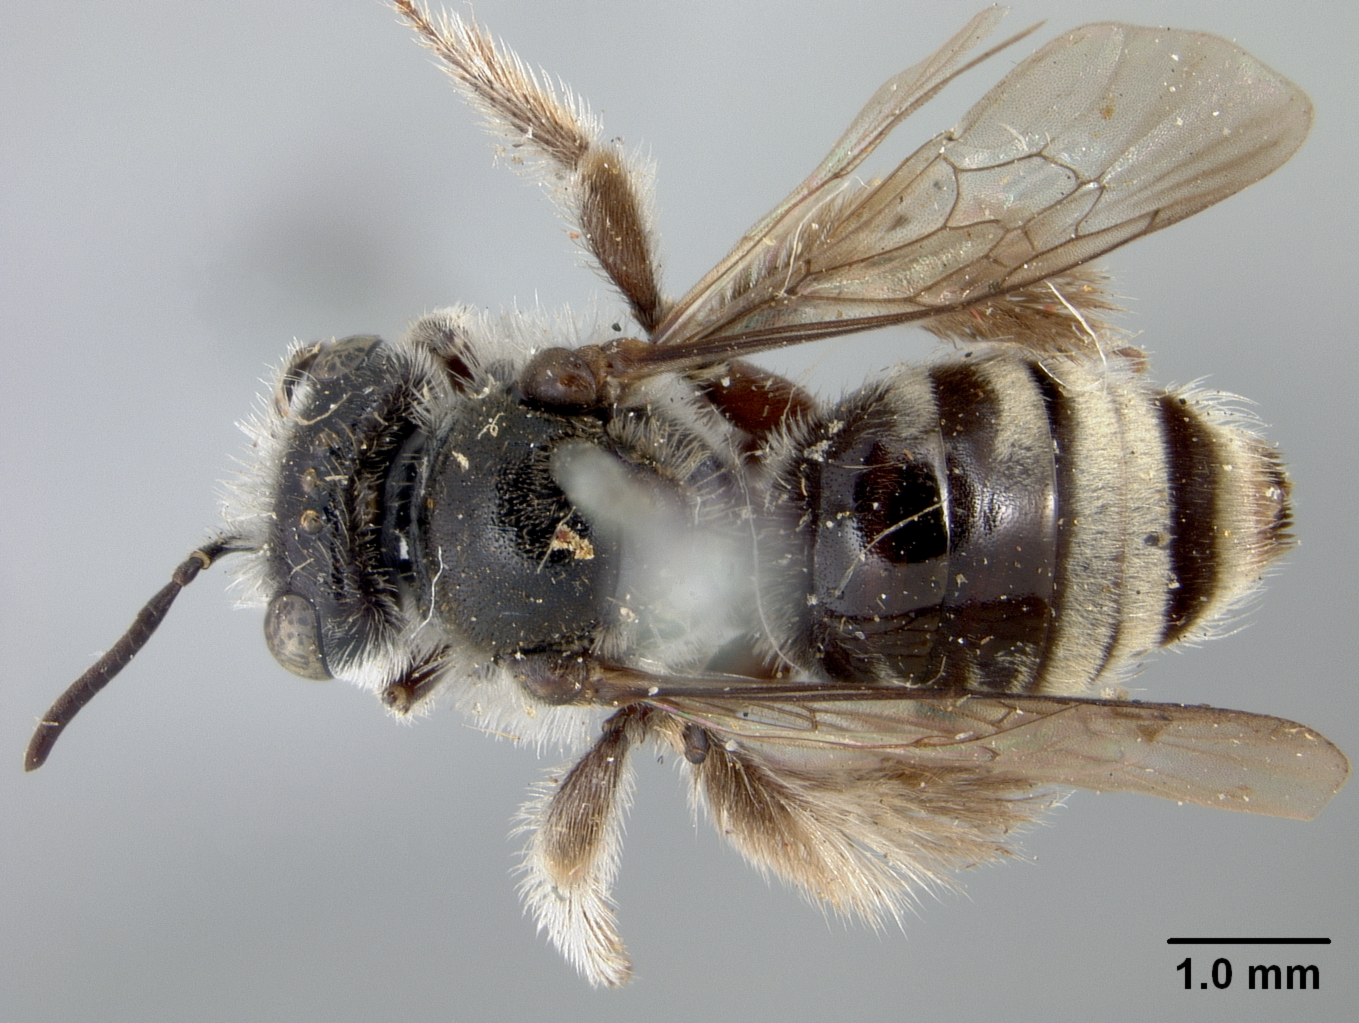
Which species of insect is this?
Exomalopsis albovittata
